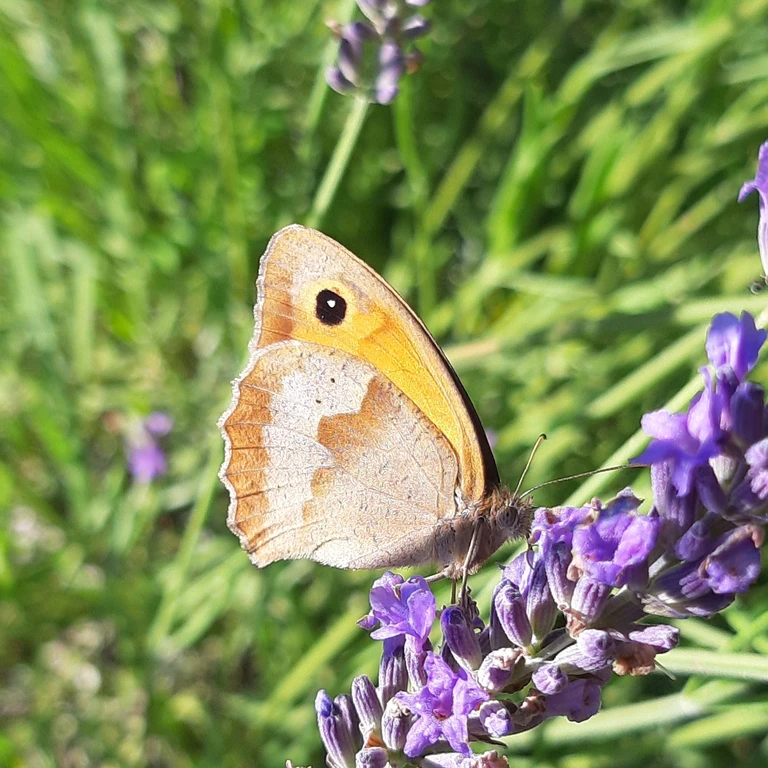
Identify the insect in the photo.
Maniola jurtina
